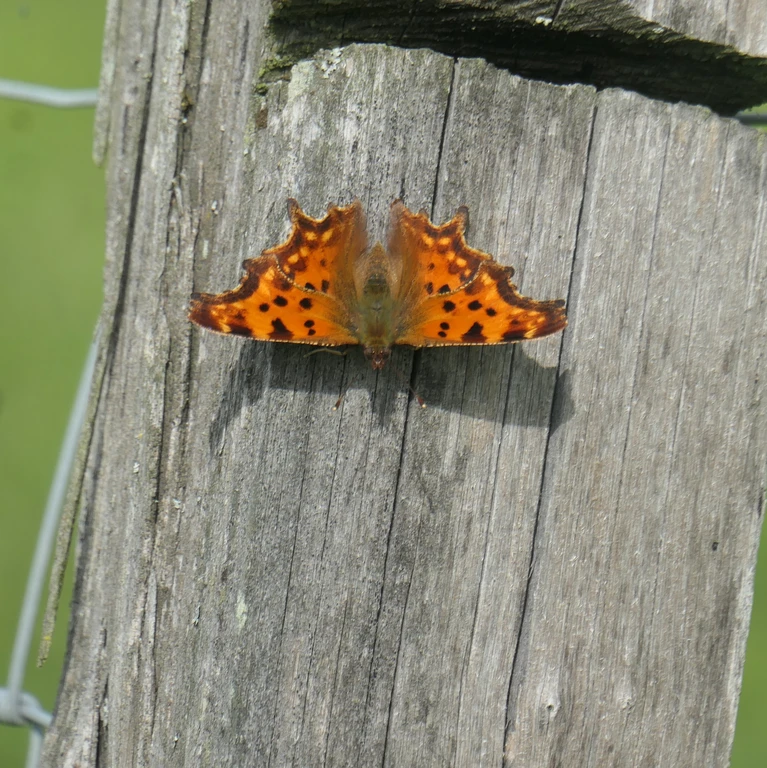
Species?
Polygonia c-album
